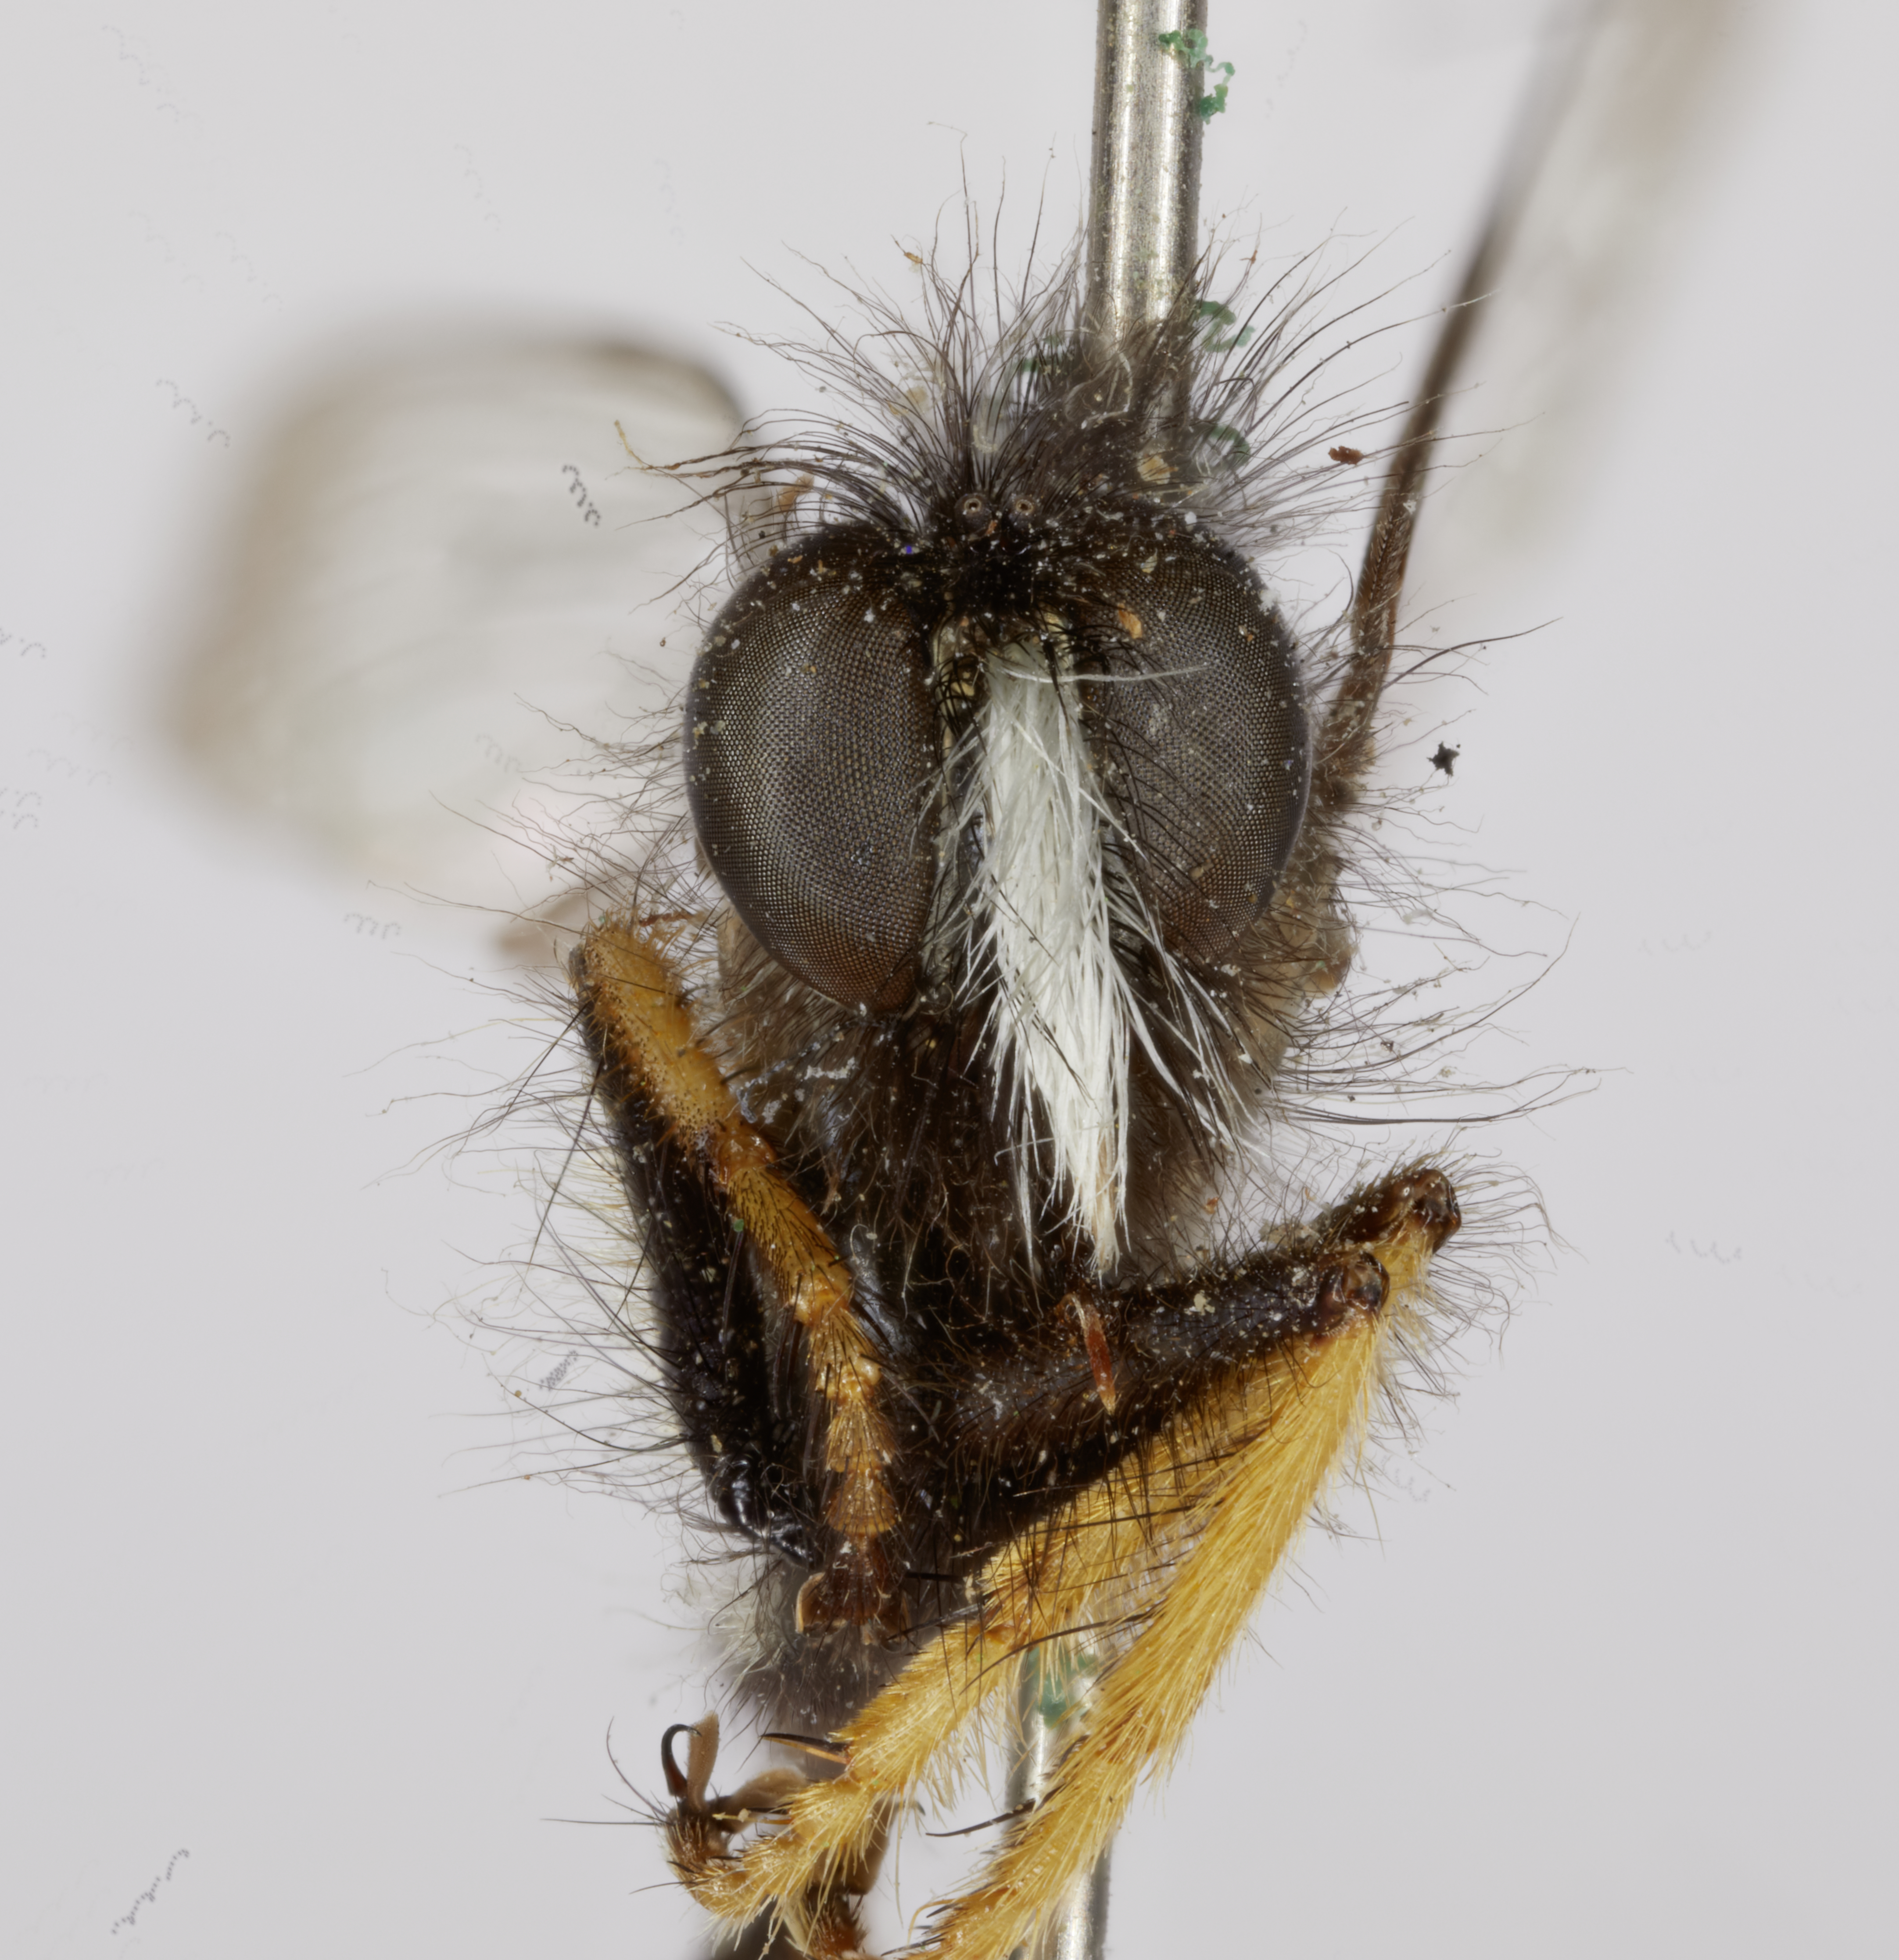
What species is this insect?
Asilus coquillettii (also Acrobasis feltella)
